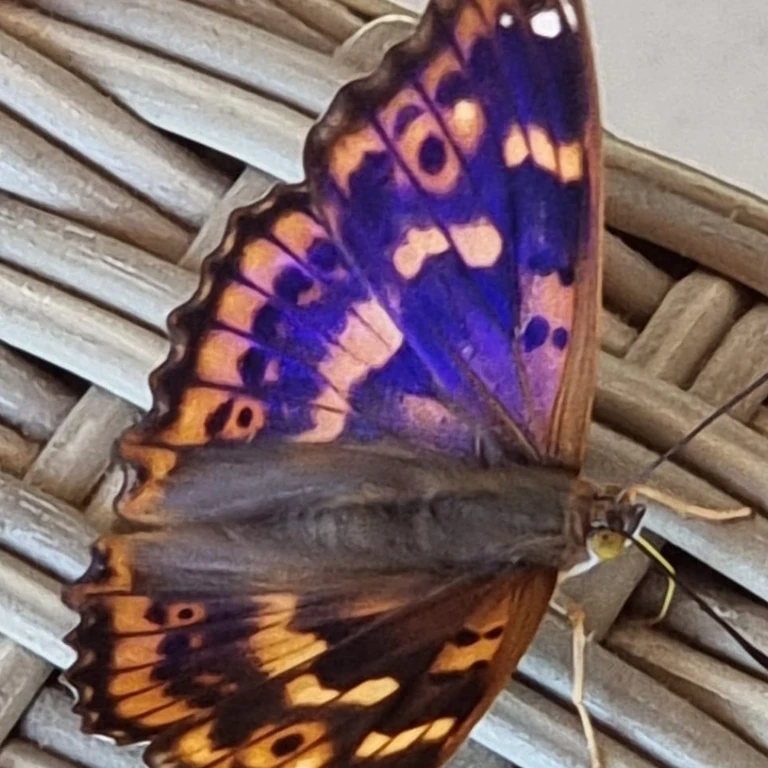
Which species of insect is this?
Apatura ilia
